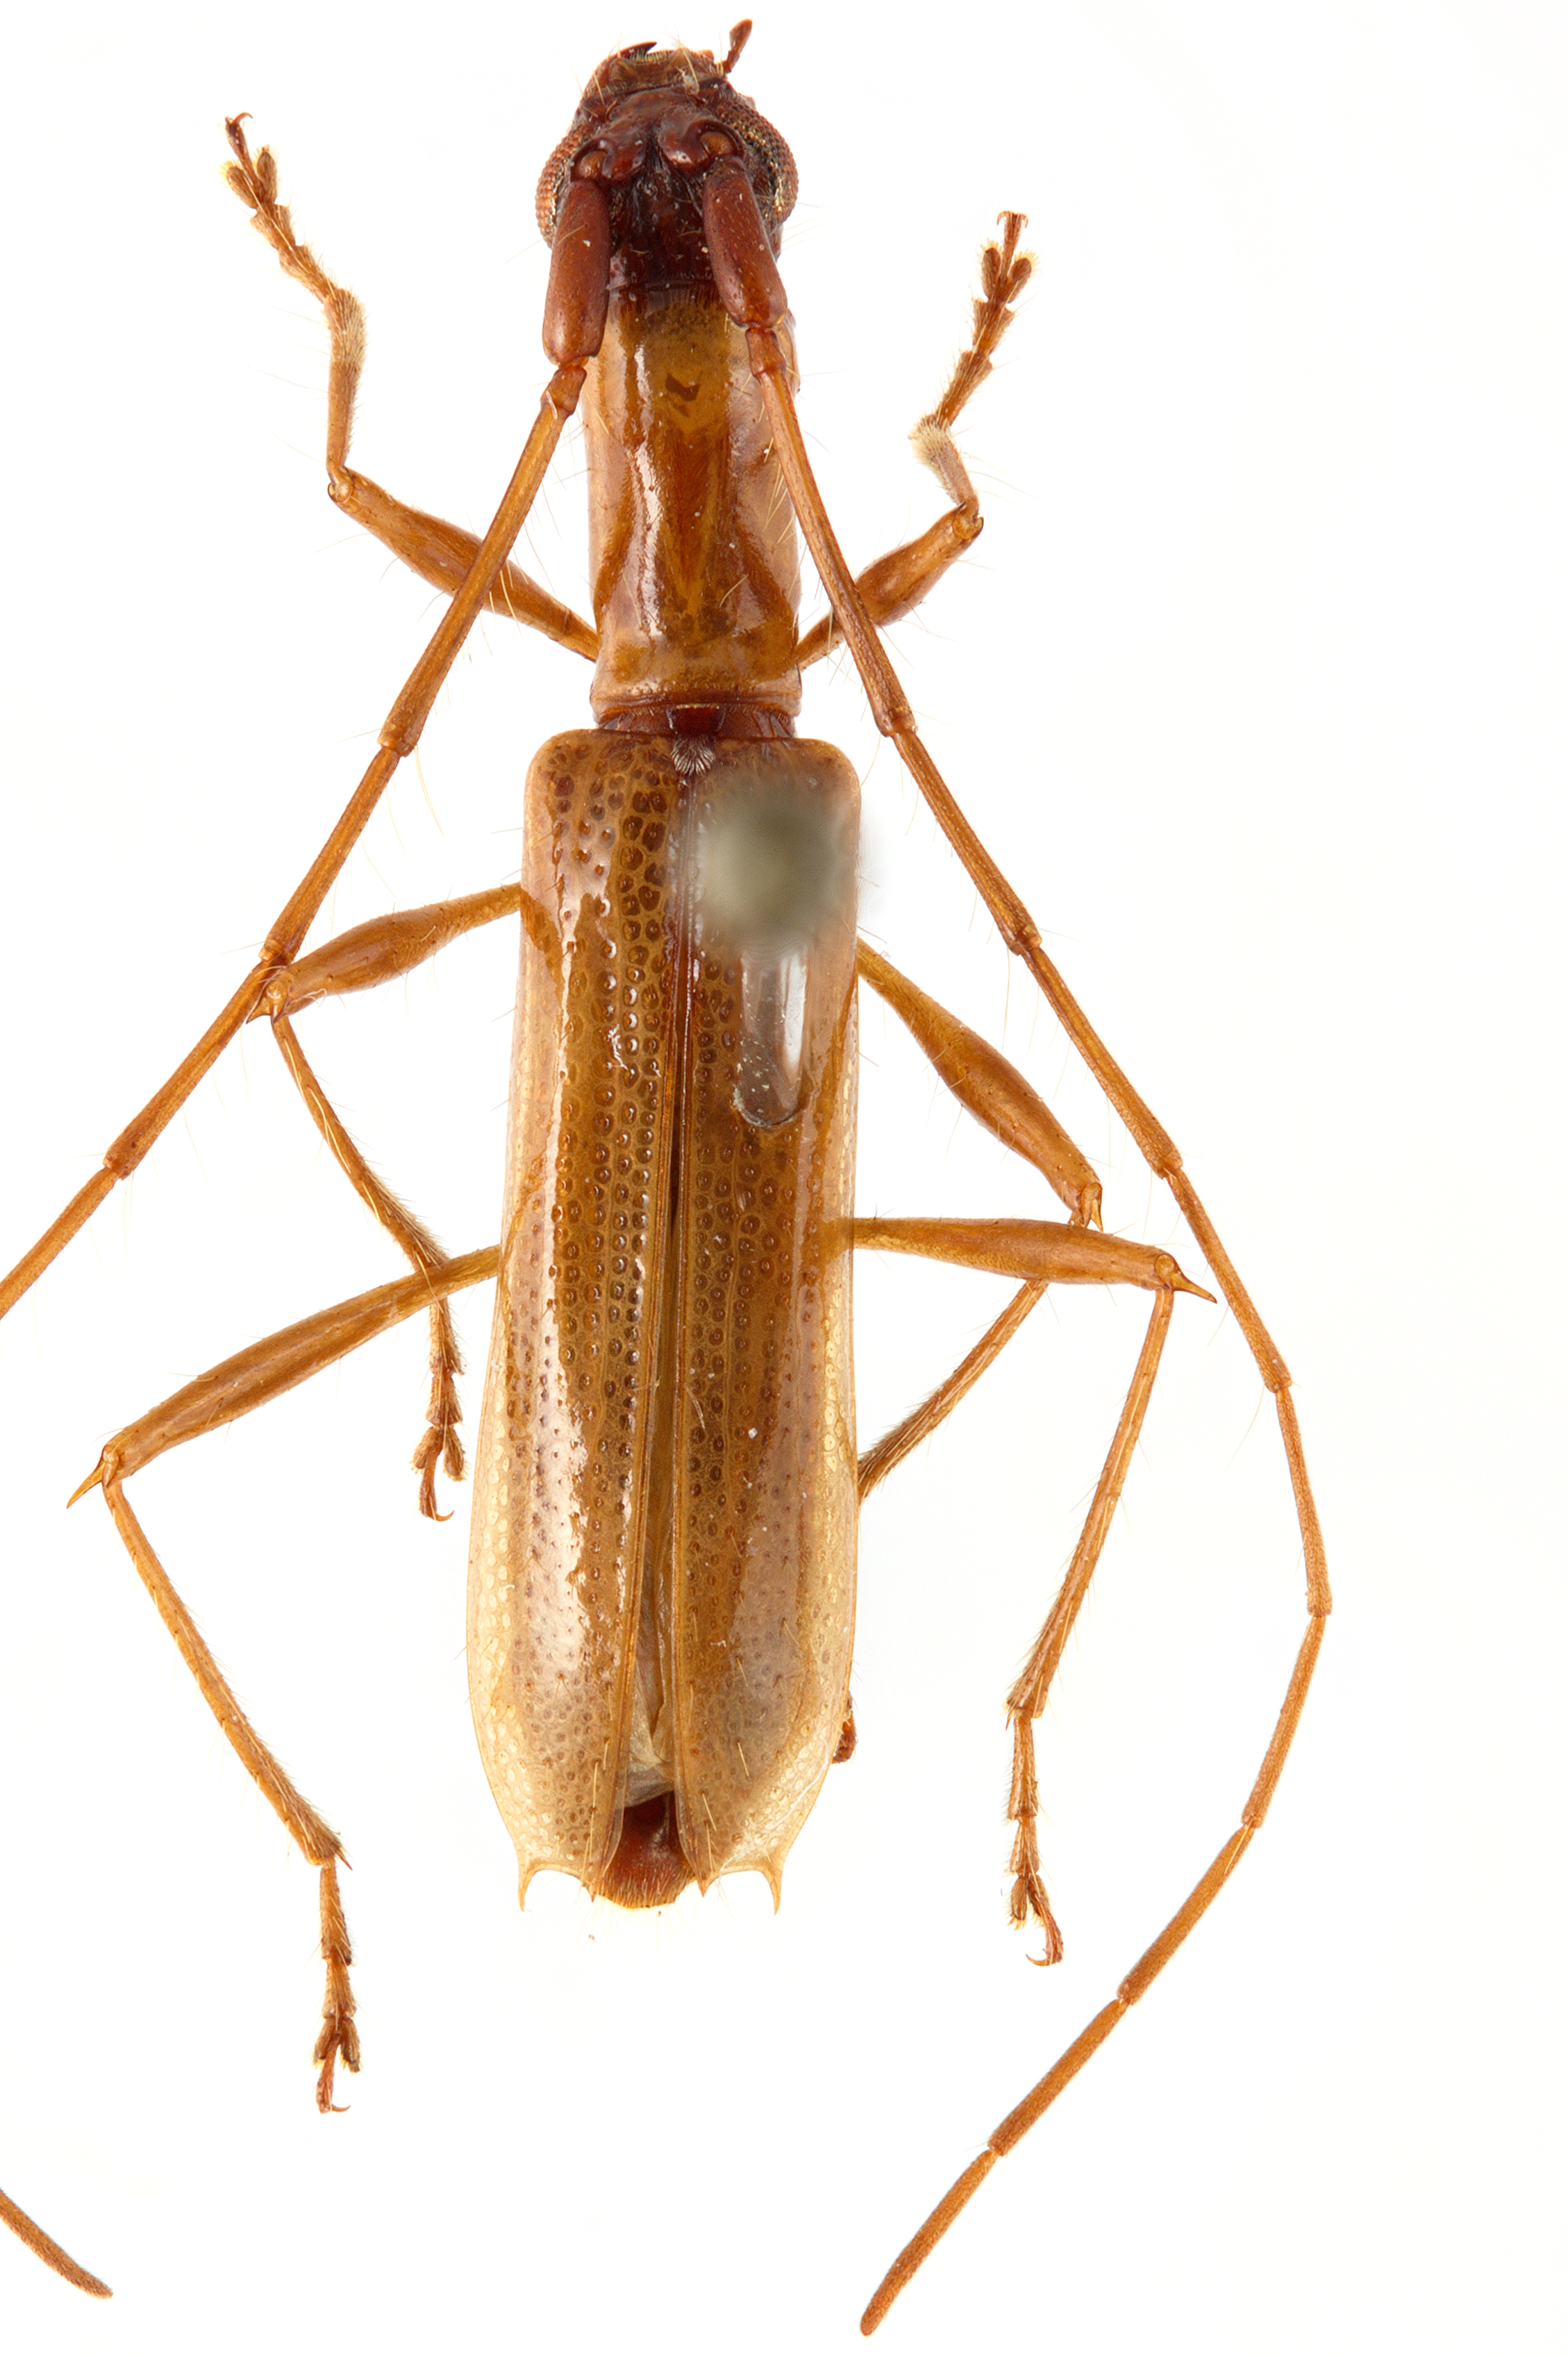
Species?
Tetraibidion concolor
